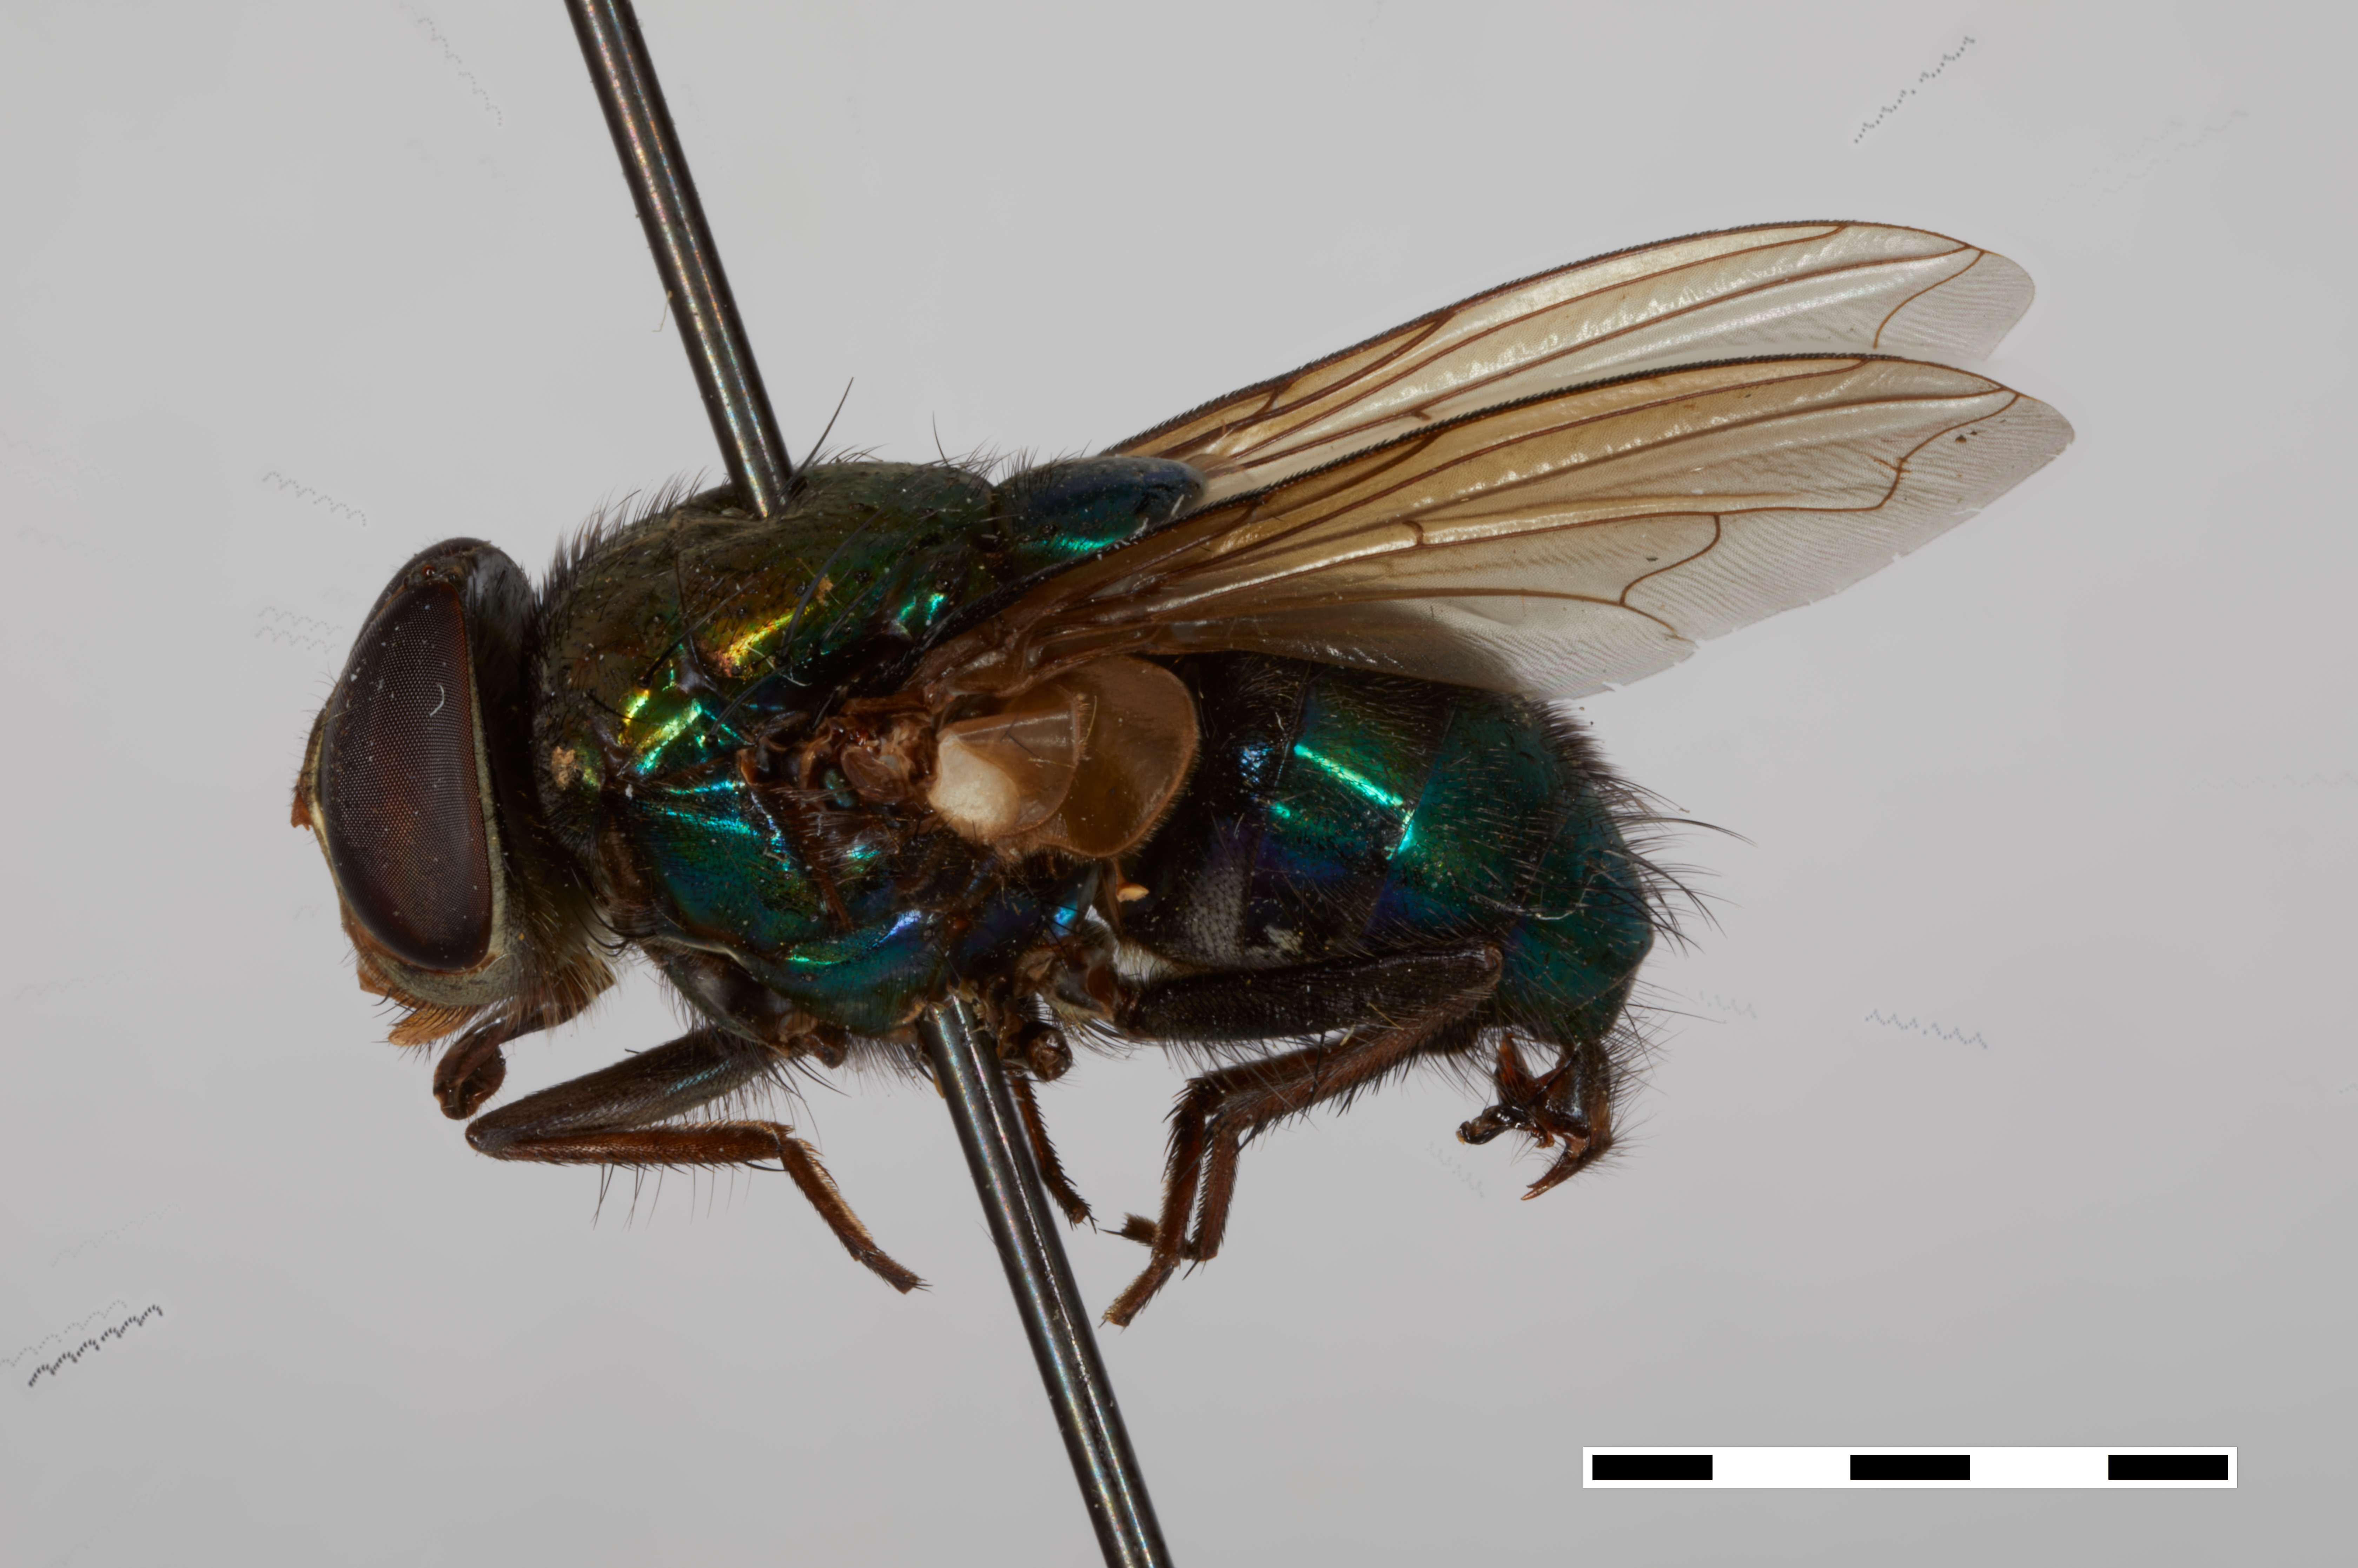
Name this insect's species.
Isomyia facialis
